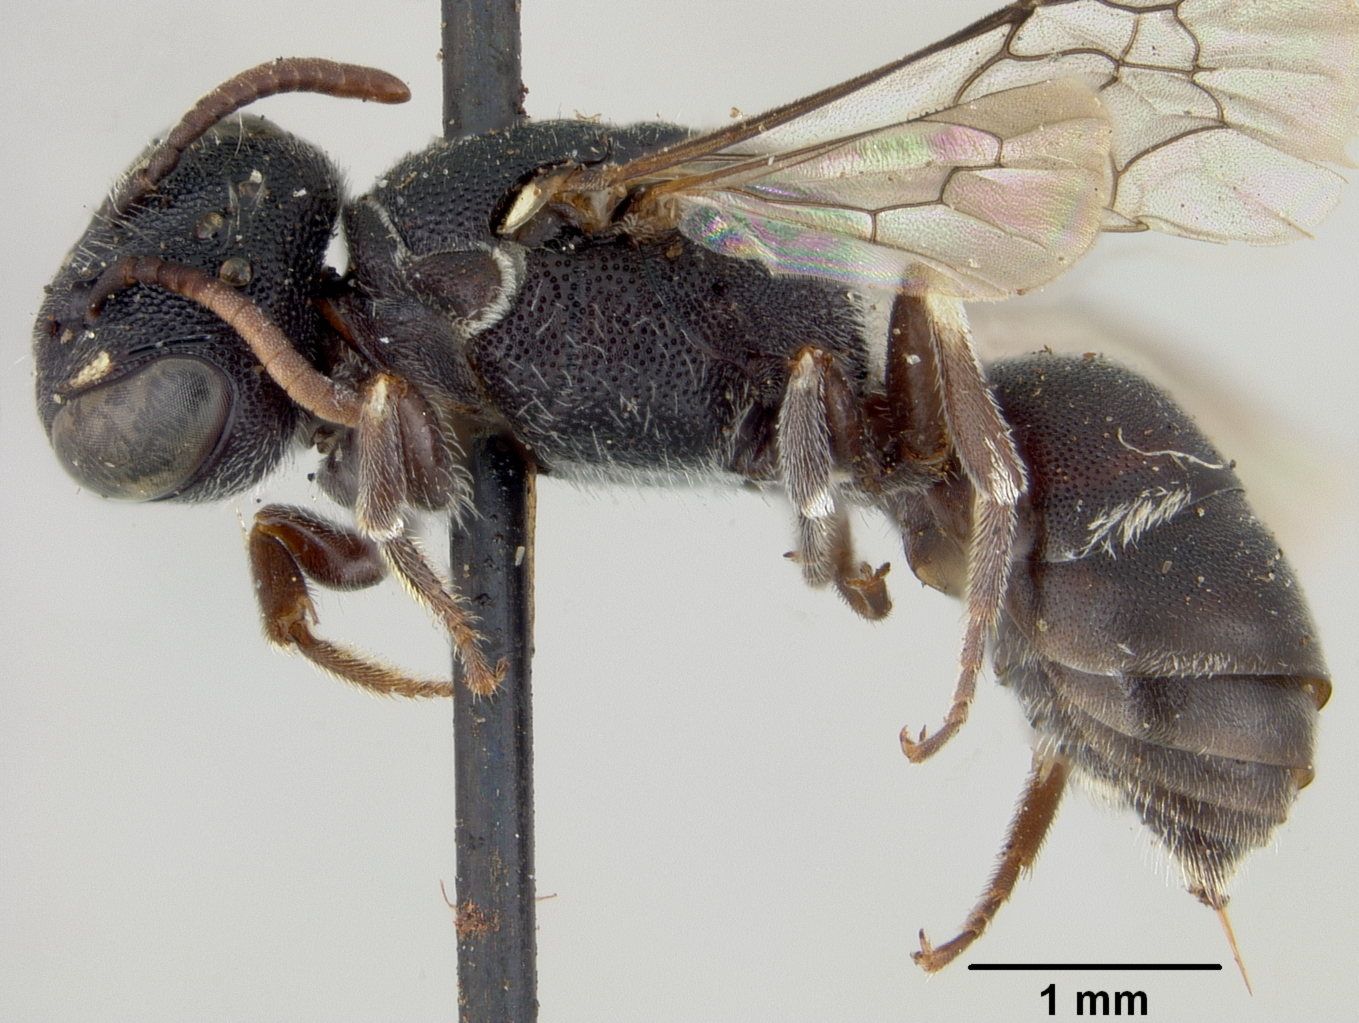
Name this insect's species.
Hylaeus haygoodi
